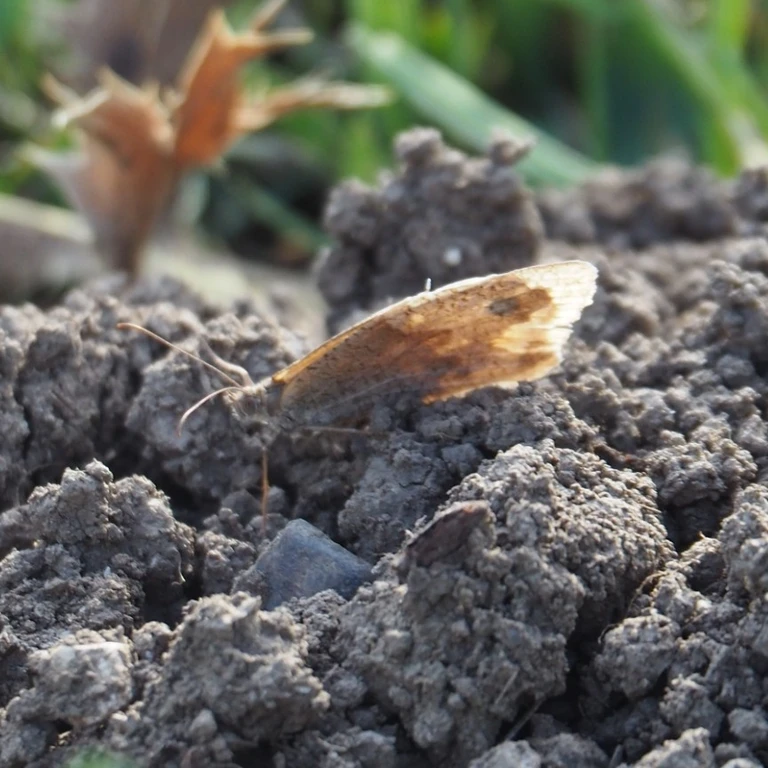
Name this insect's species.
Maniola jurtina
